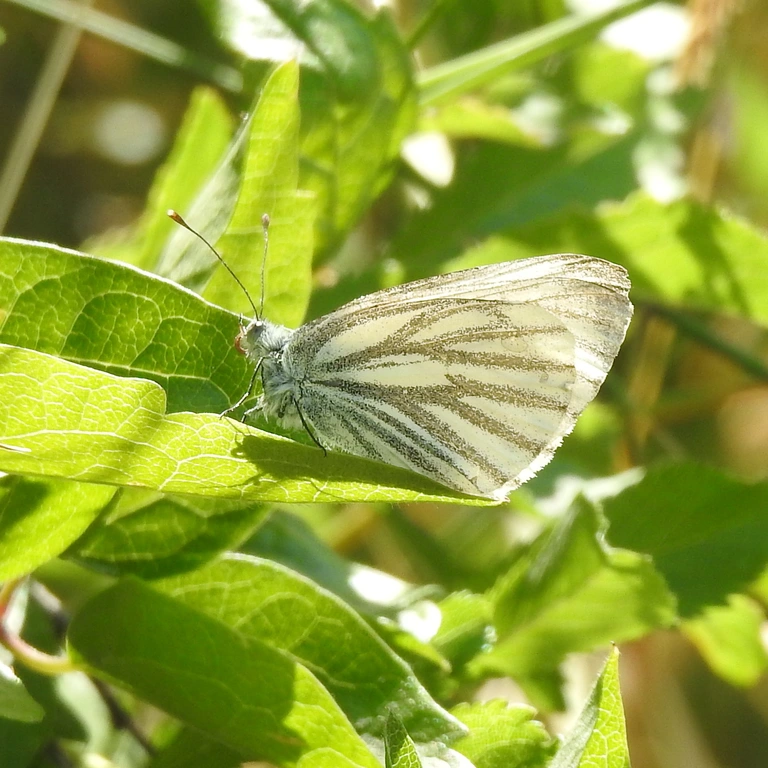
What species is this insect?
Pieris napi
